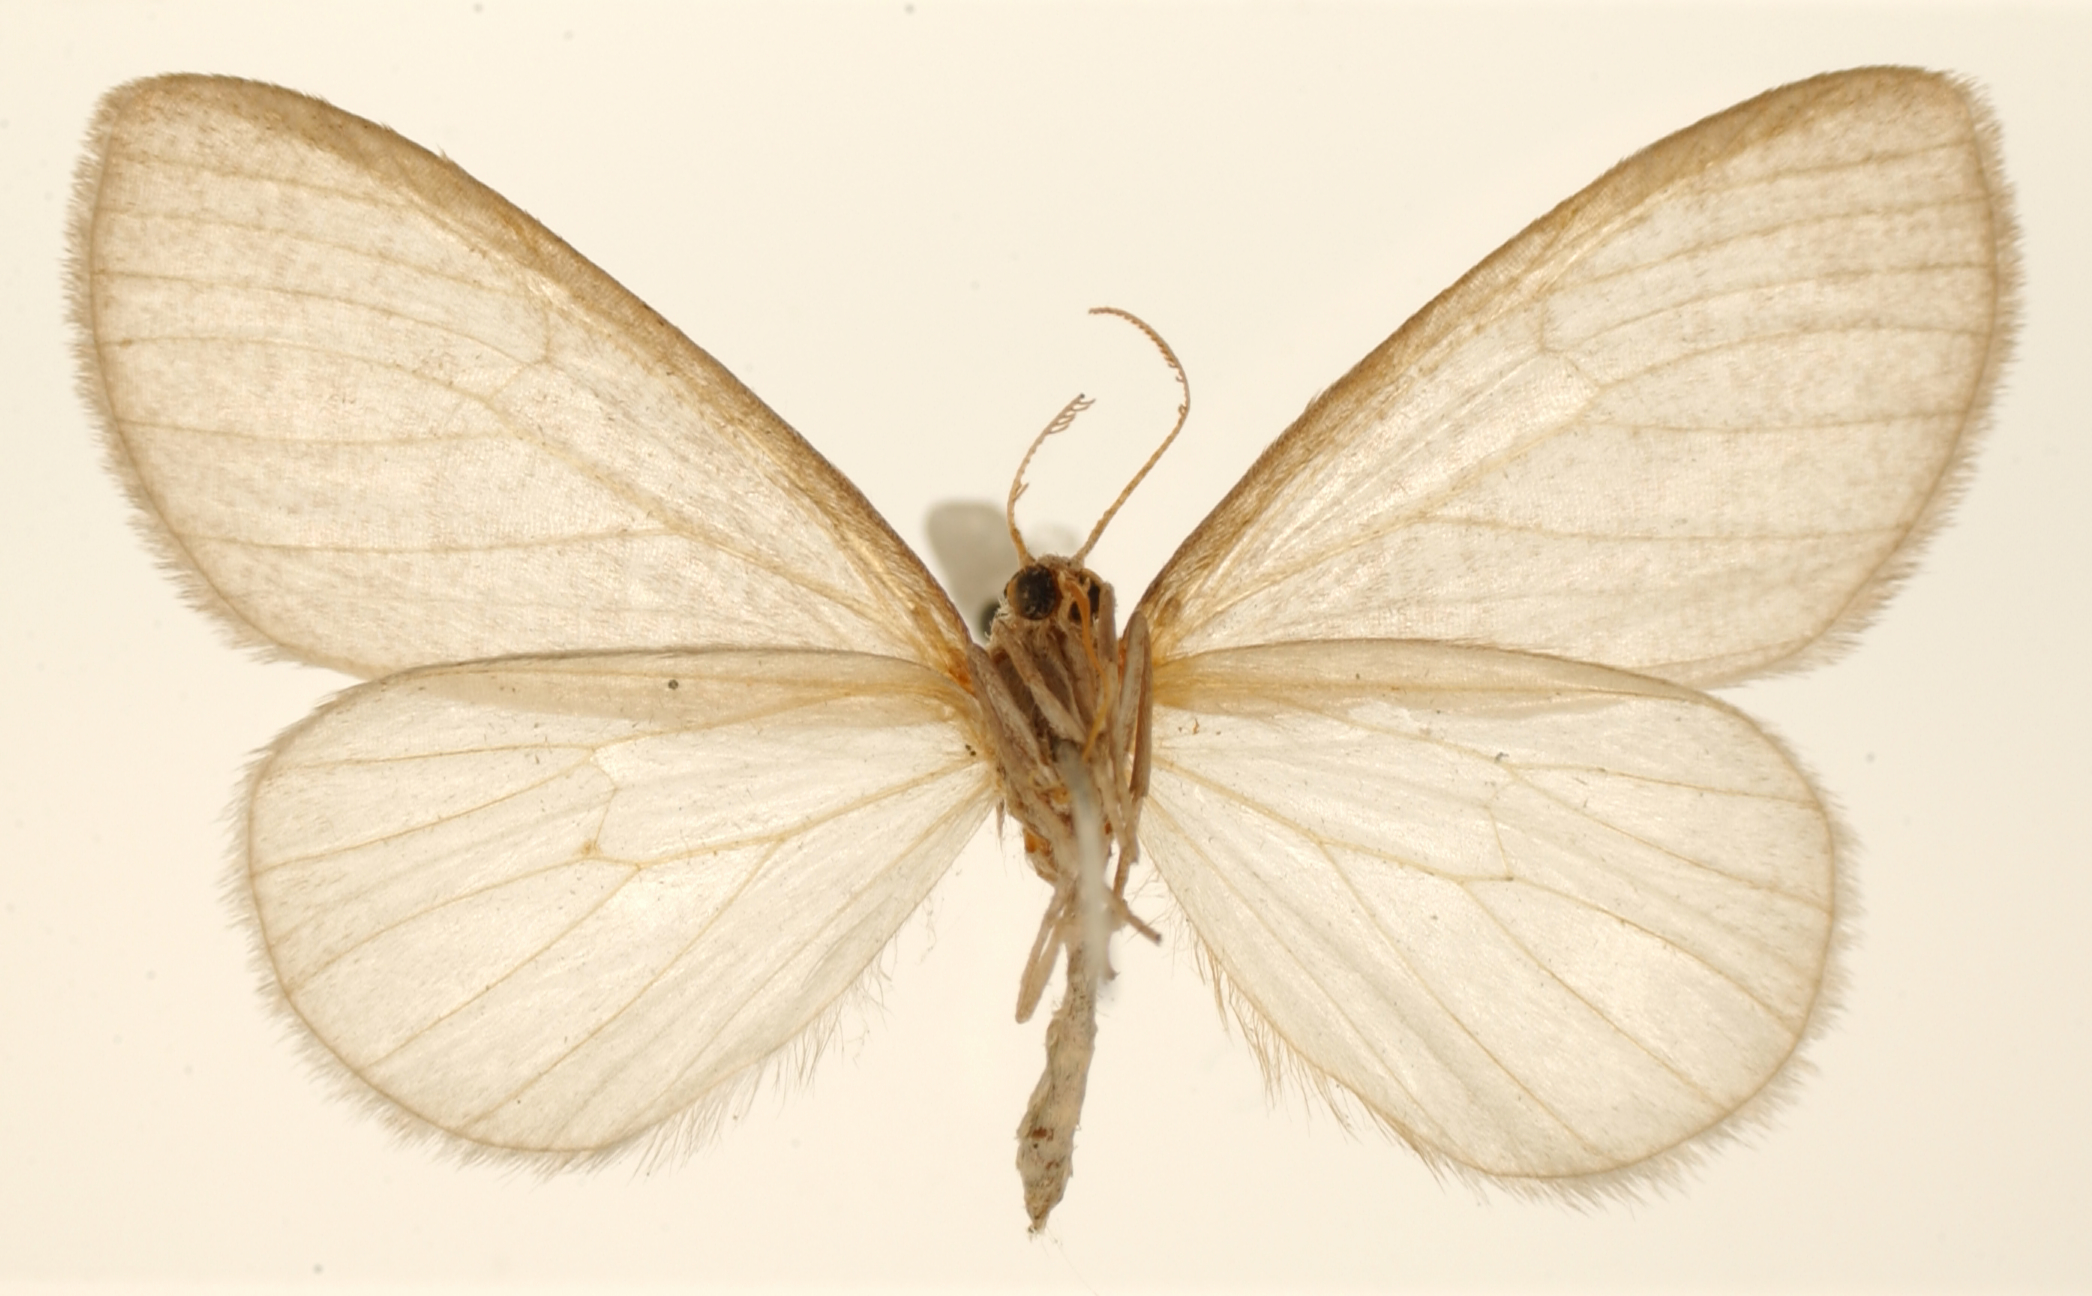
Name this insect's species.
Nipteria sabulosa
